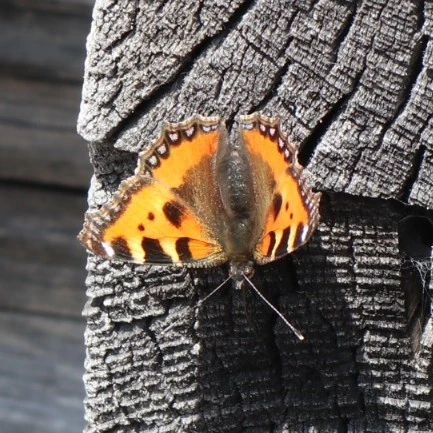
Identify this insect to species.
Aglais urticae
